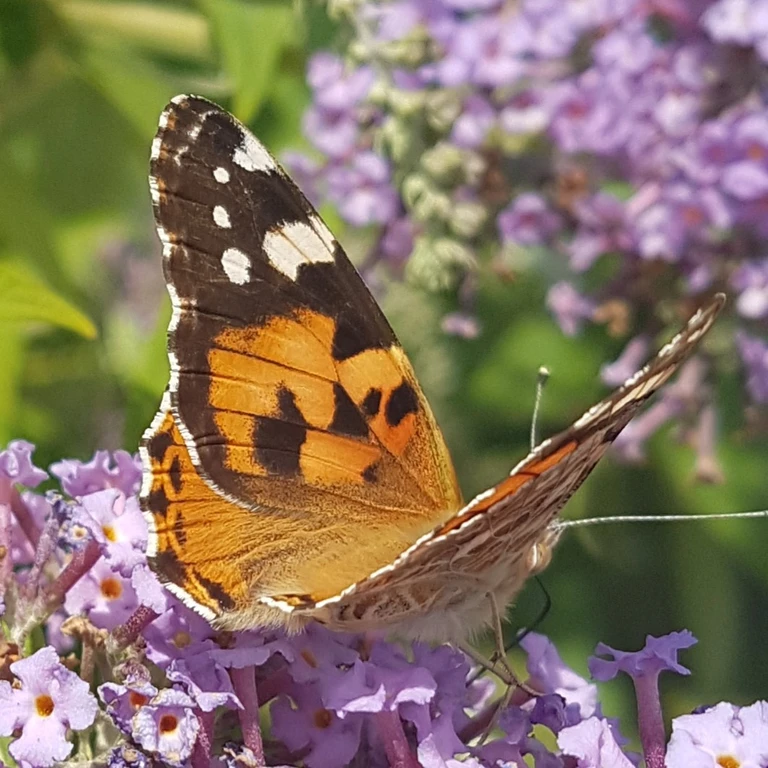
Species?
Vanessa cardui
